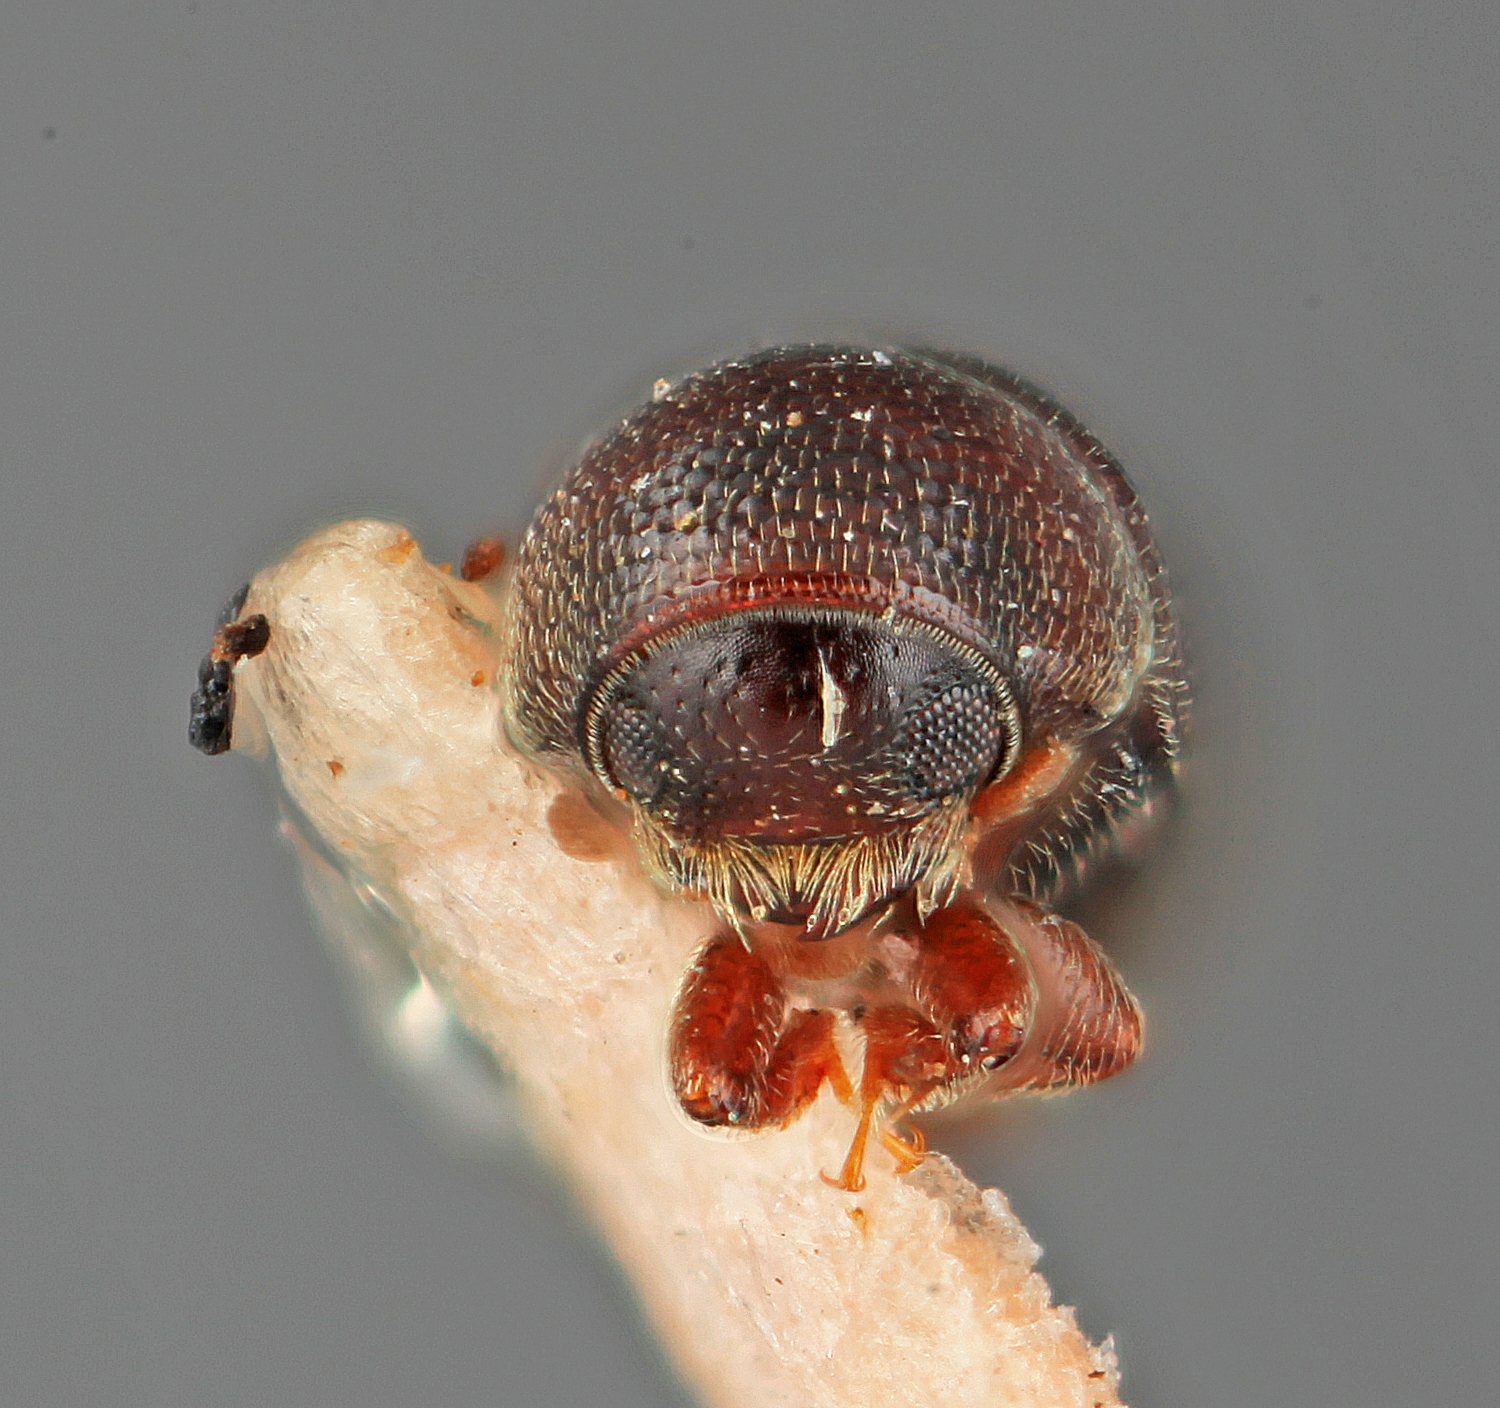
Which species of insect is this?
Araptus mucunavorus
